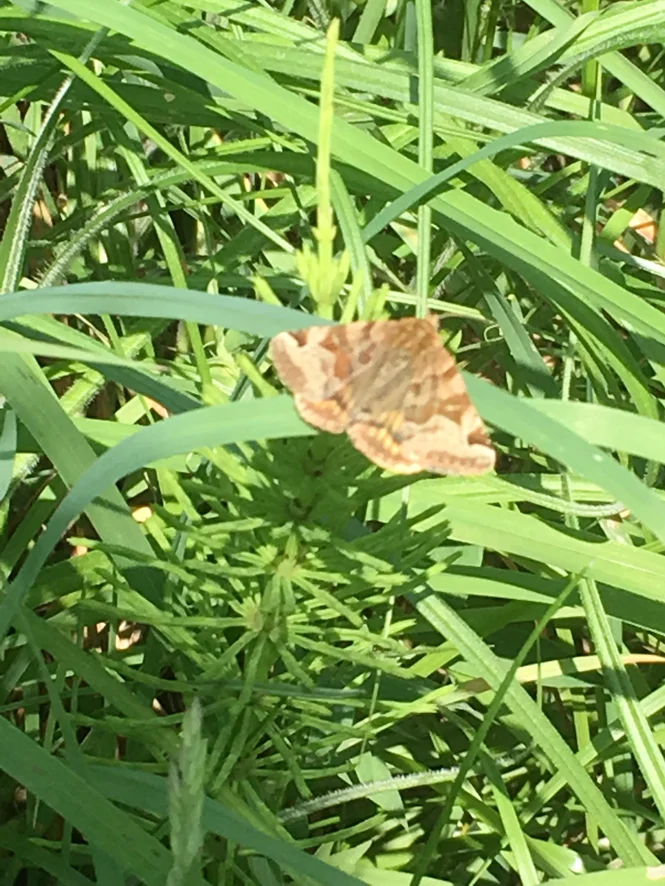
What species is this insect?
Euclidia glyphica
